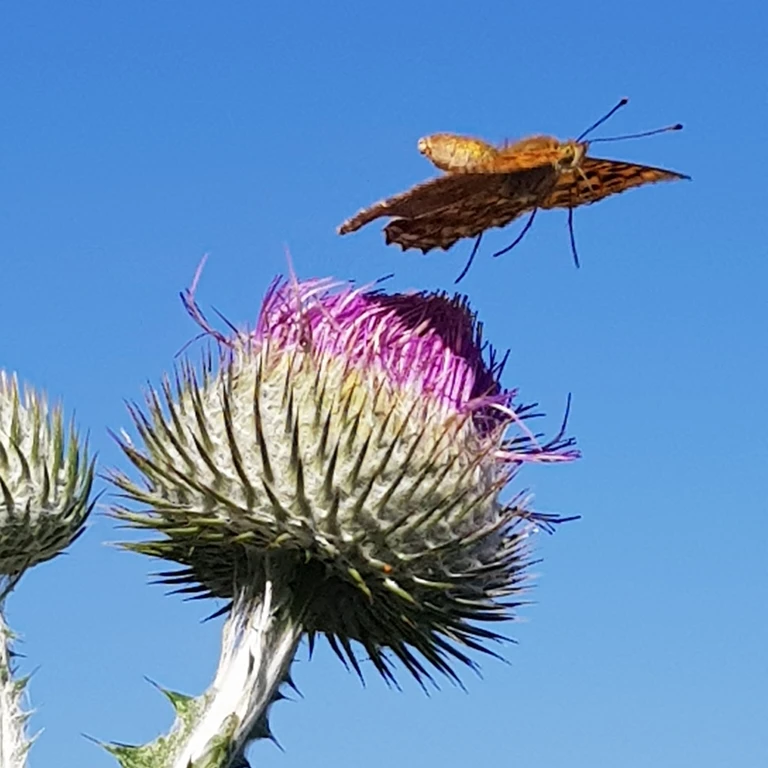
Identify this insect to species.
Argynnis paphia
